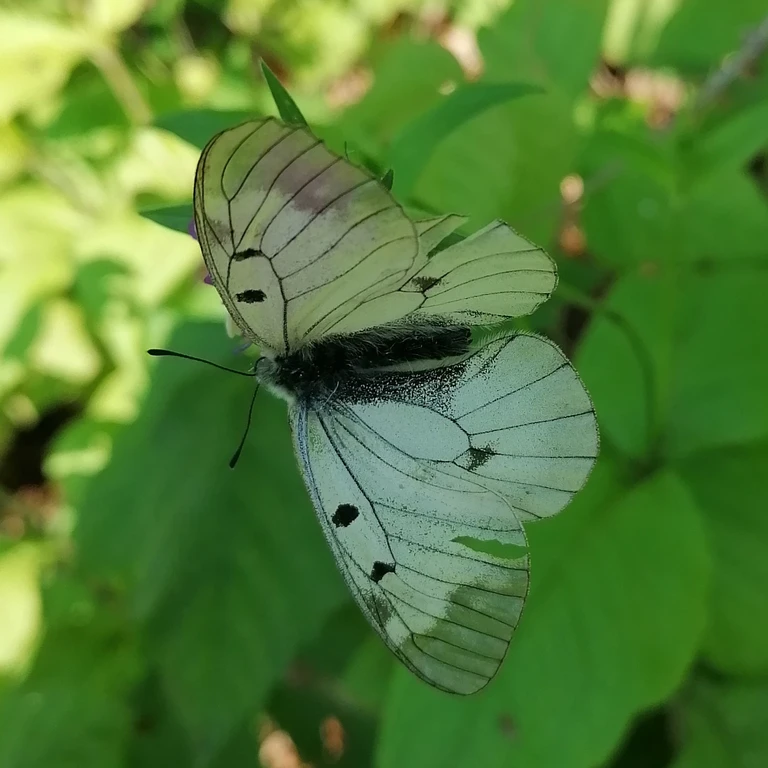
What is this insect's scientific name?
Parnassius mnemosyne
